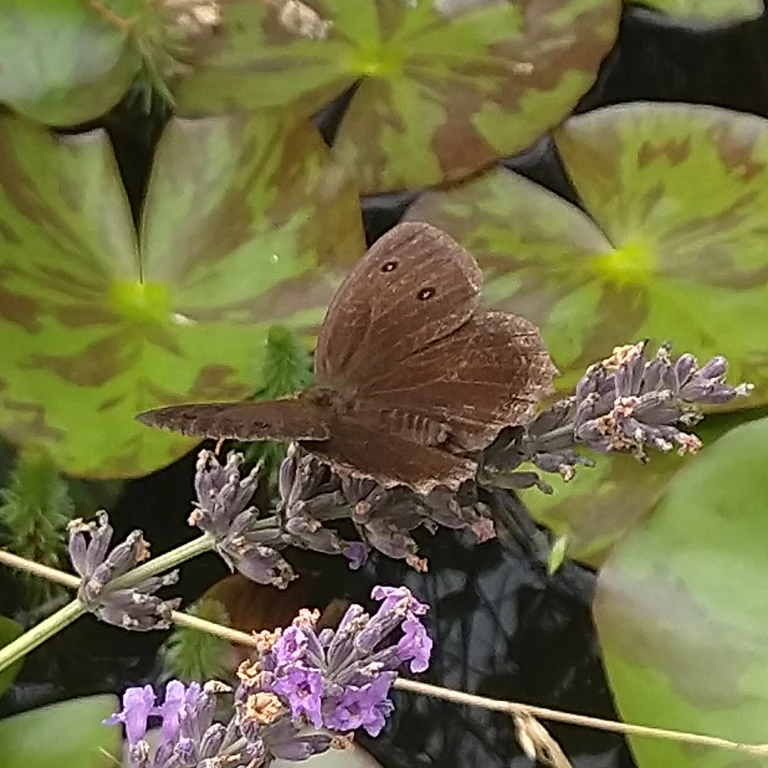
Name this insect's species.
Minois dryas
